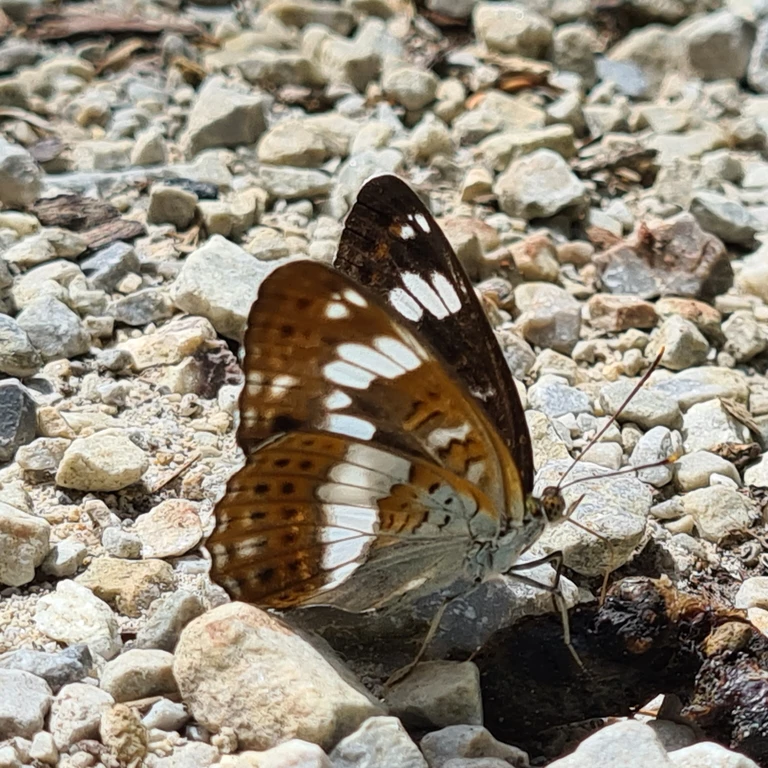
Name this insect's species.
Limenitis camilla (also Ladoga camilla)
